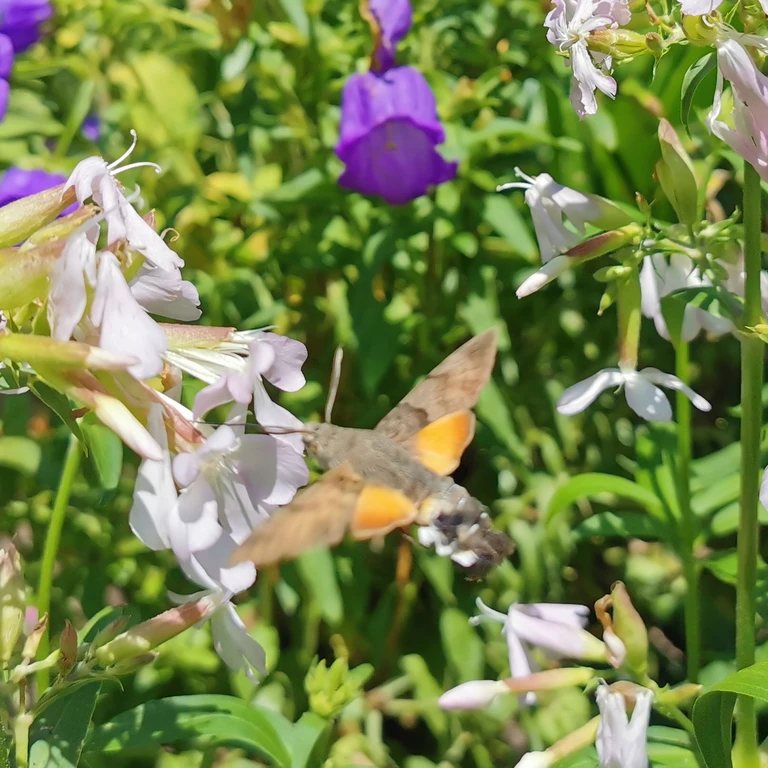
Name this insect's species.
Macroglossum stellatarum
